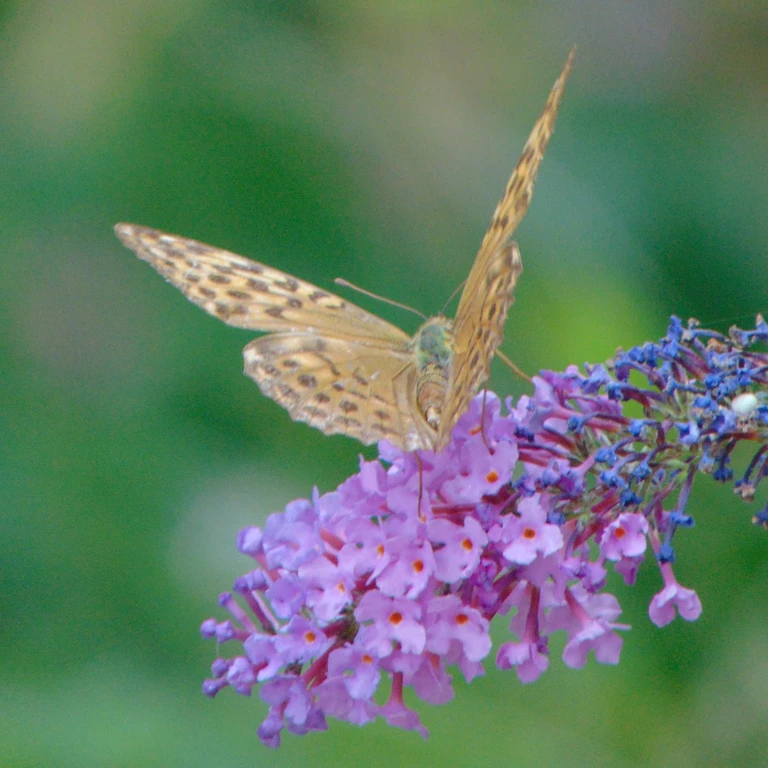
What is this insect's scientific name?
Argynnis paphia
